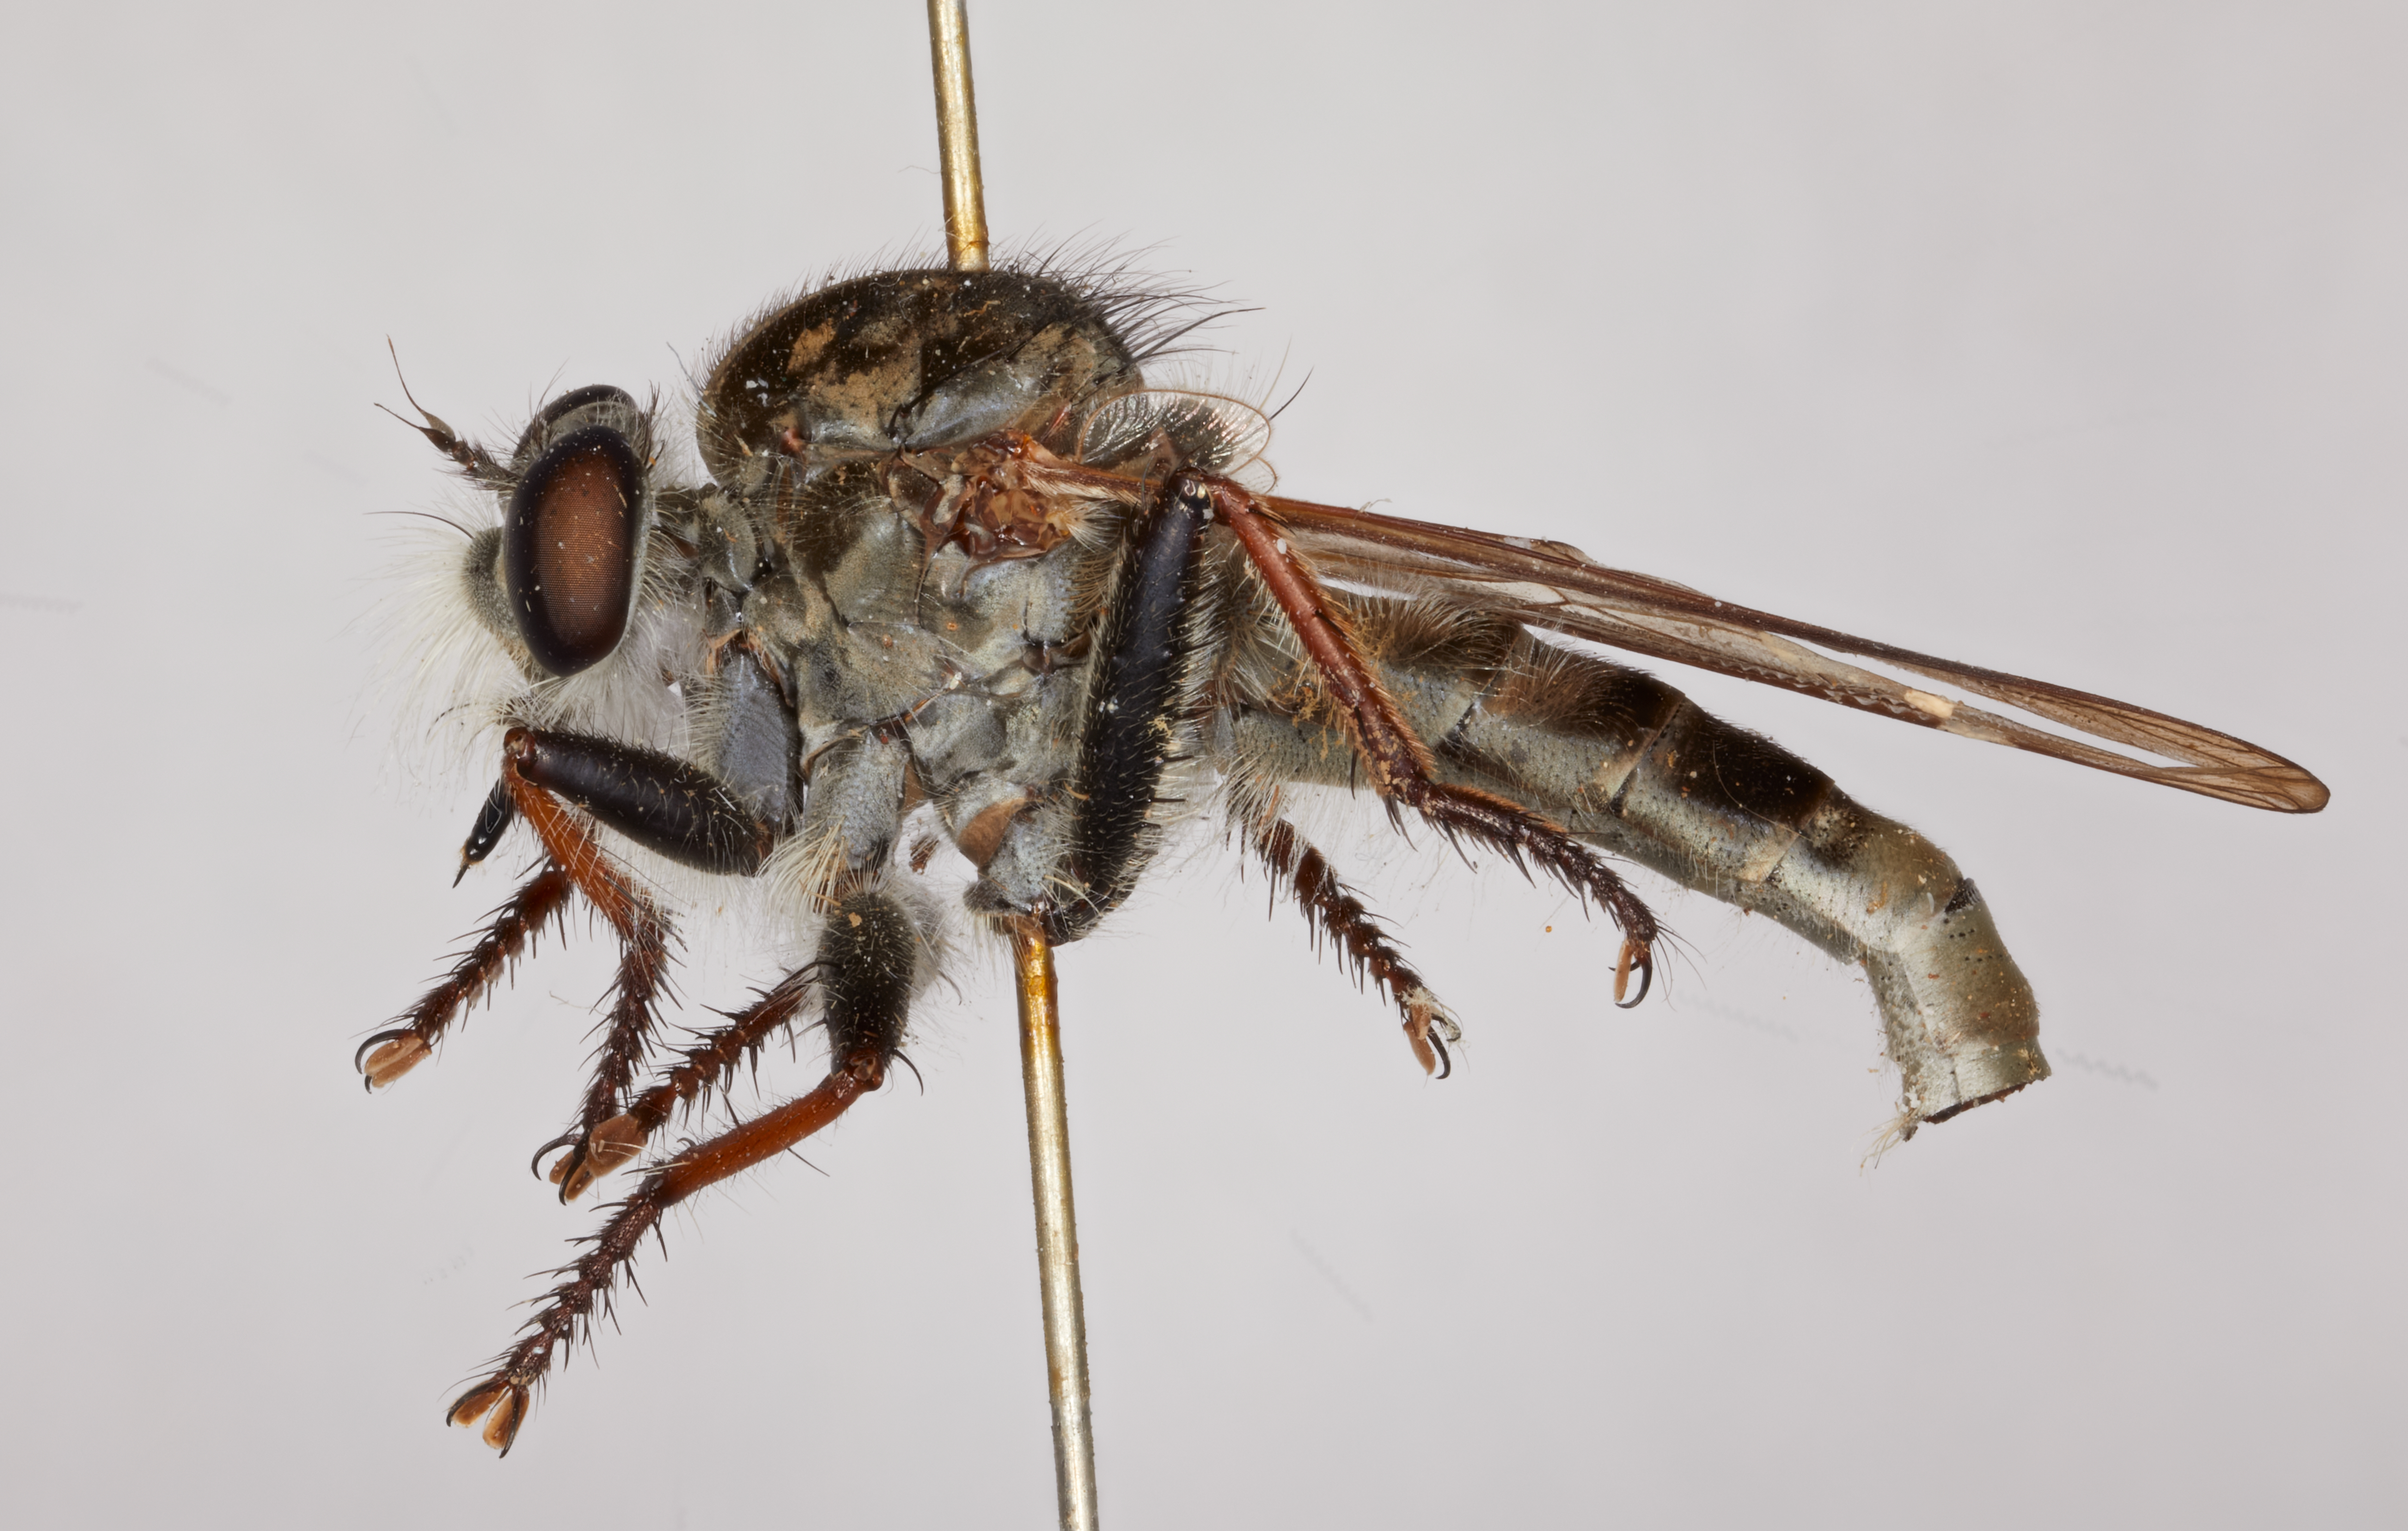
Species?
Efferia hinei
